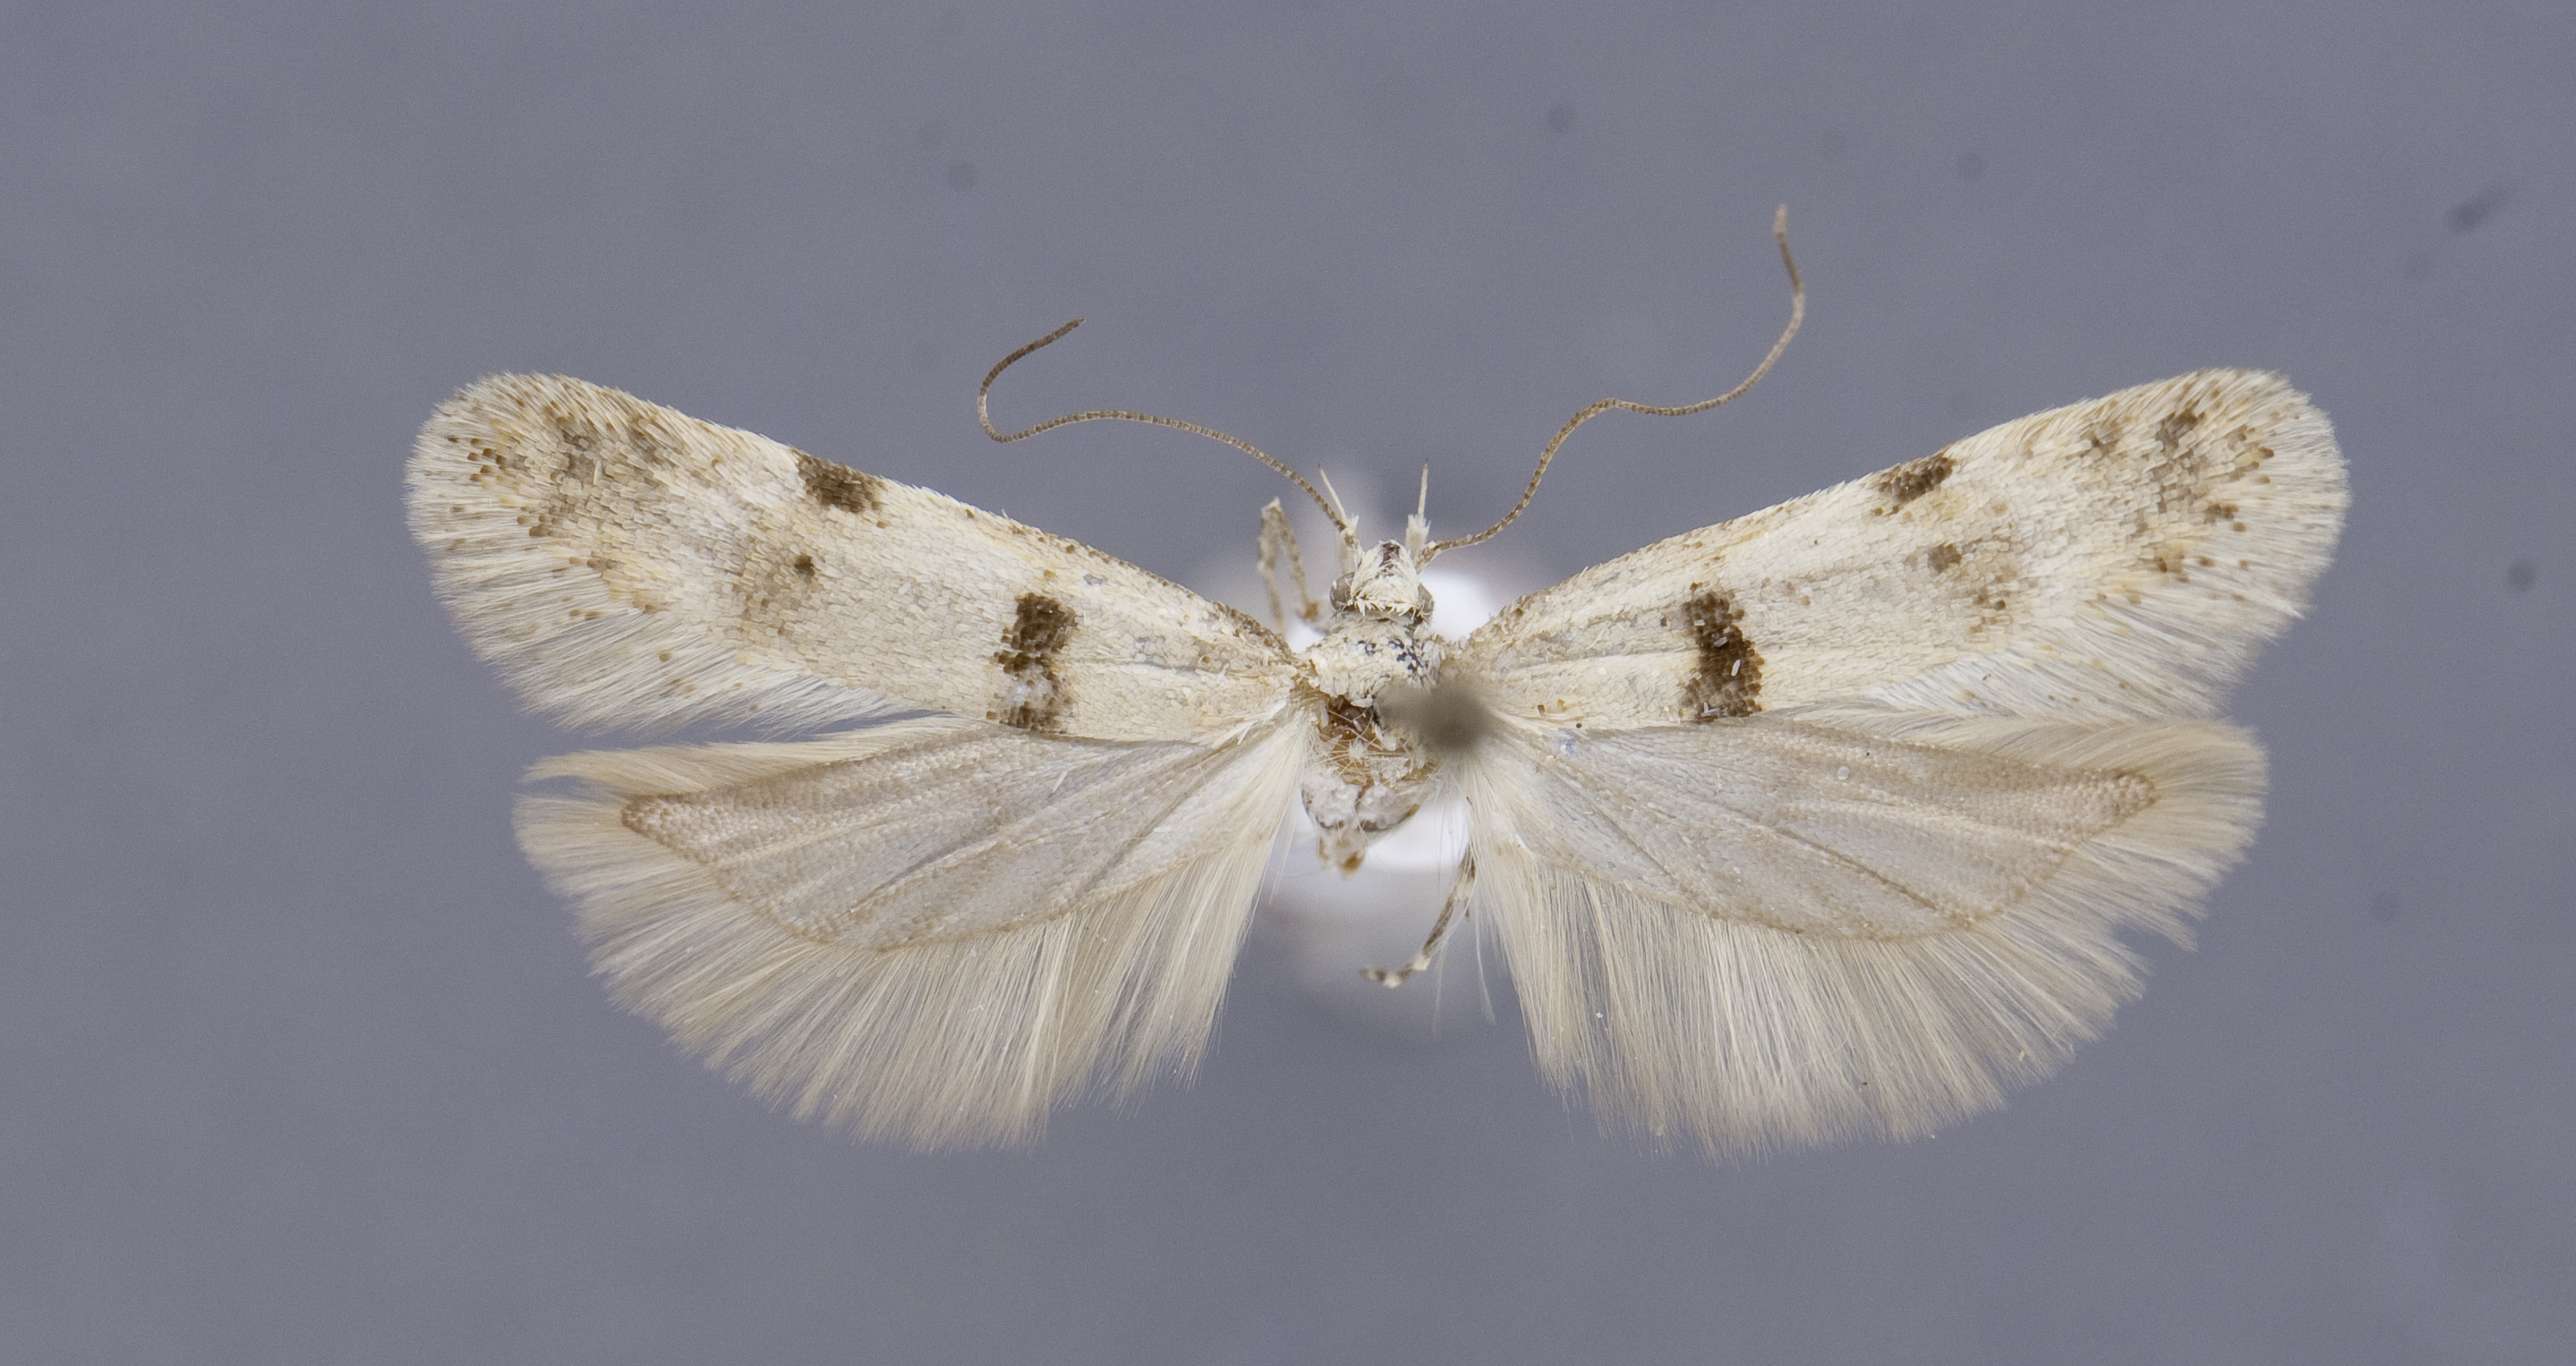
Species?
Lita deoia
